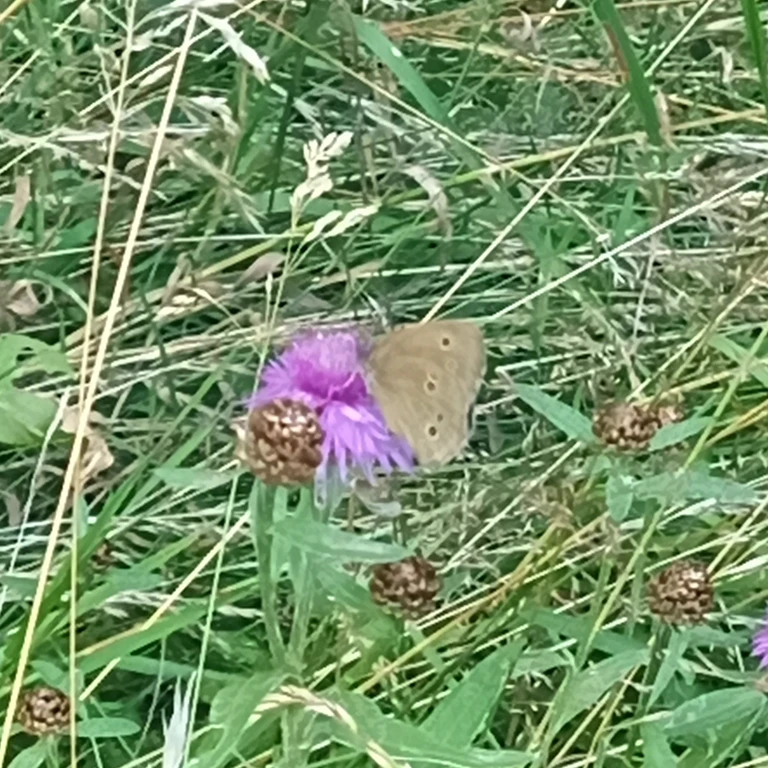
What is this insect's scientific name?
Aphantopus hyperantus
